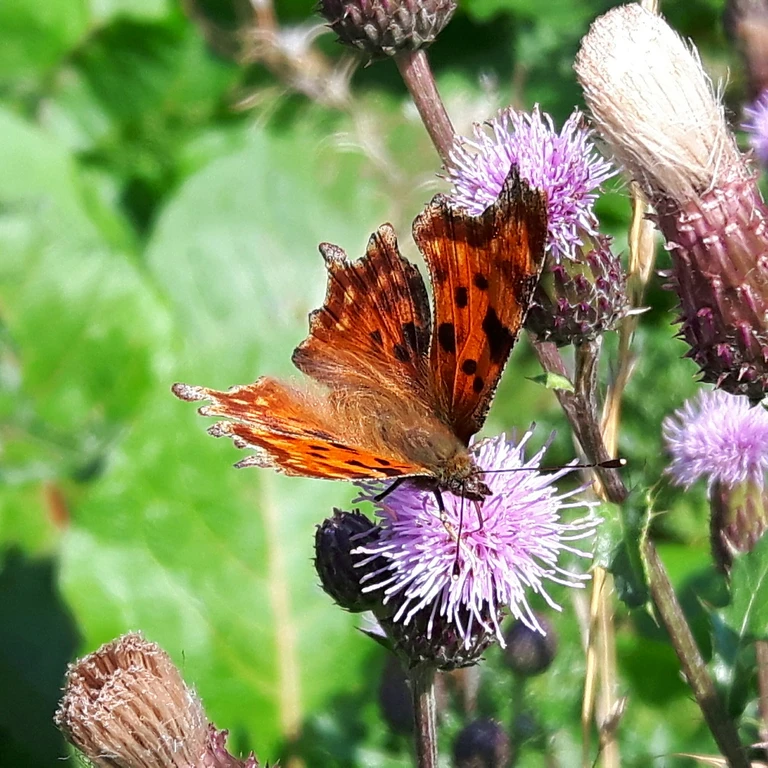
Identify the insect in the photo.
Polygonia c-album
